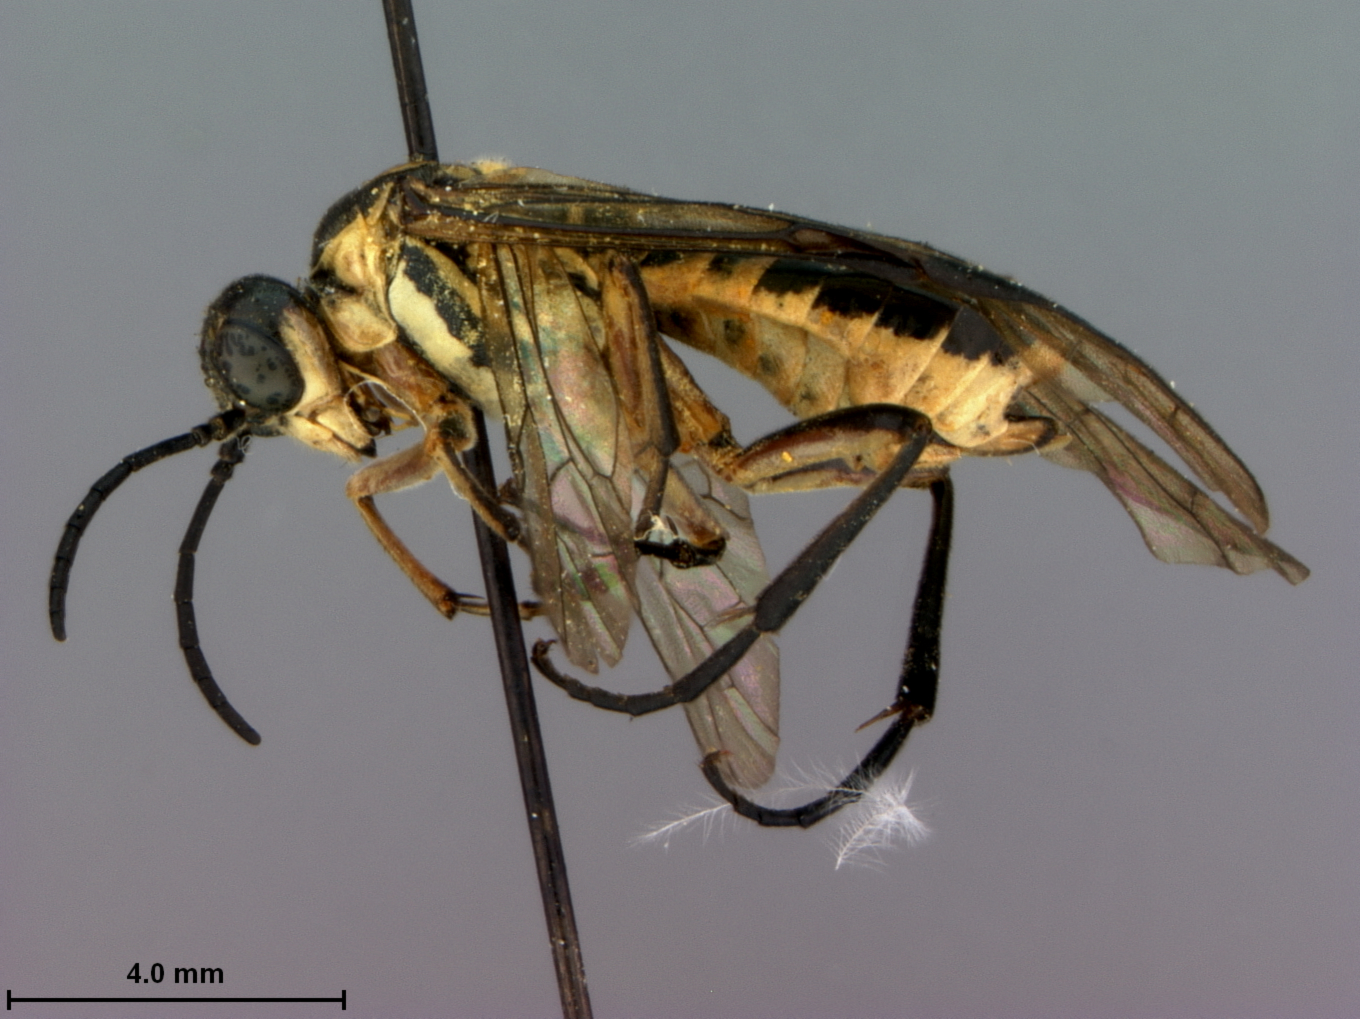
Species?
Tenthredo kudiana
